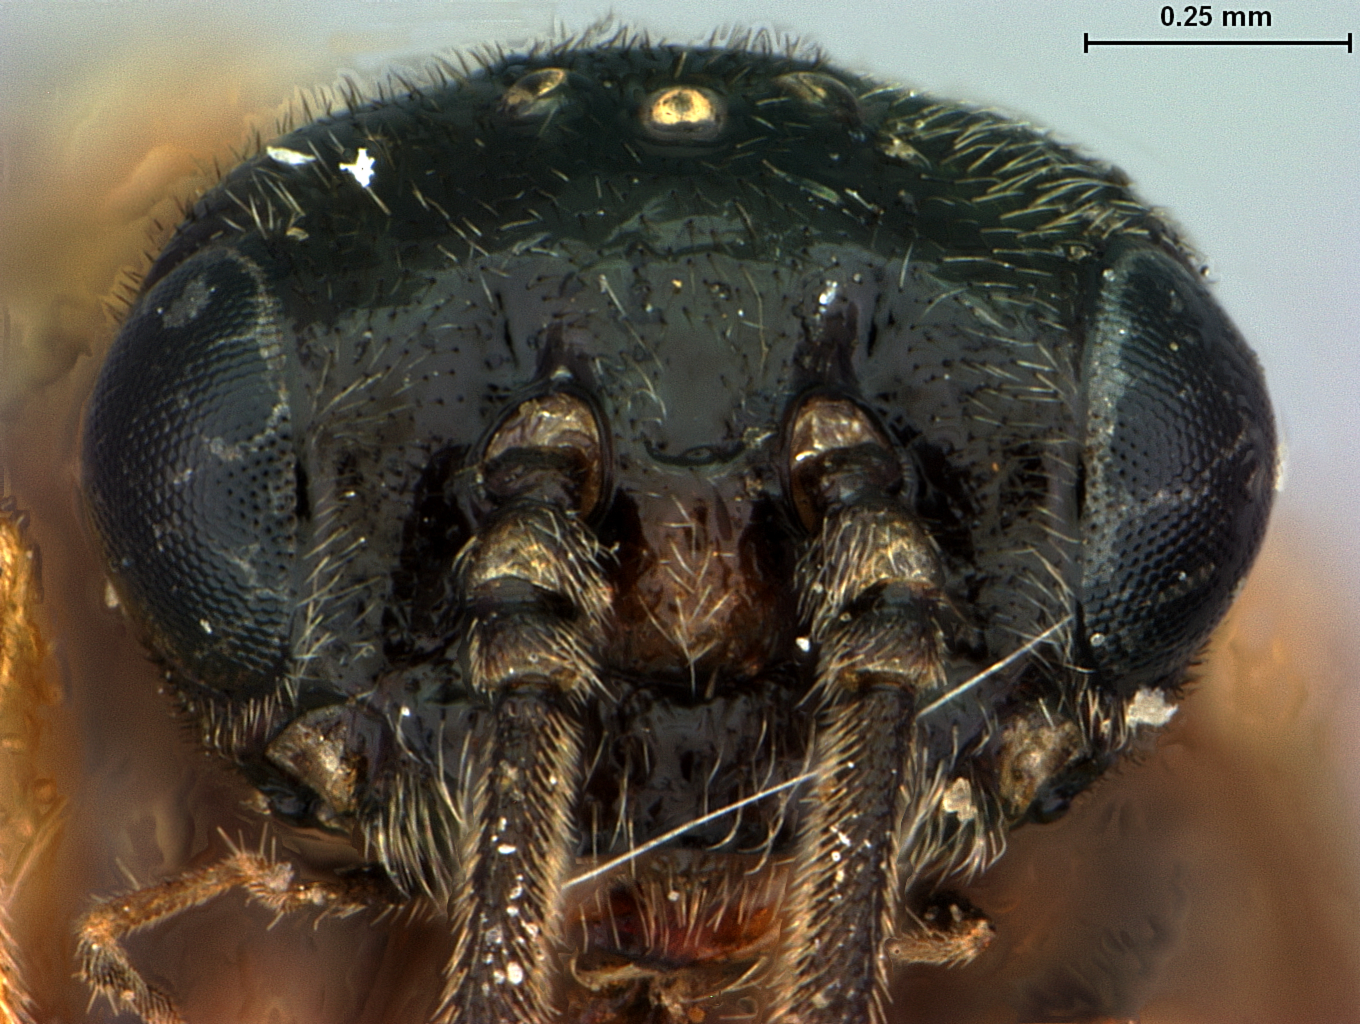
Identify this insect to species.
Kerita difala
